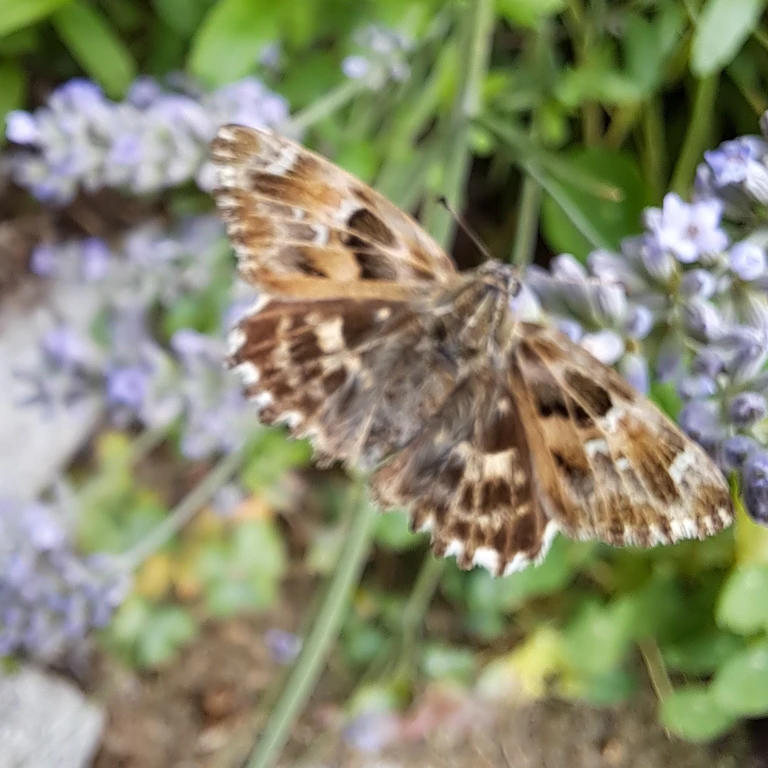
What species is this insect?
Carcharodus alceae
